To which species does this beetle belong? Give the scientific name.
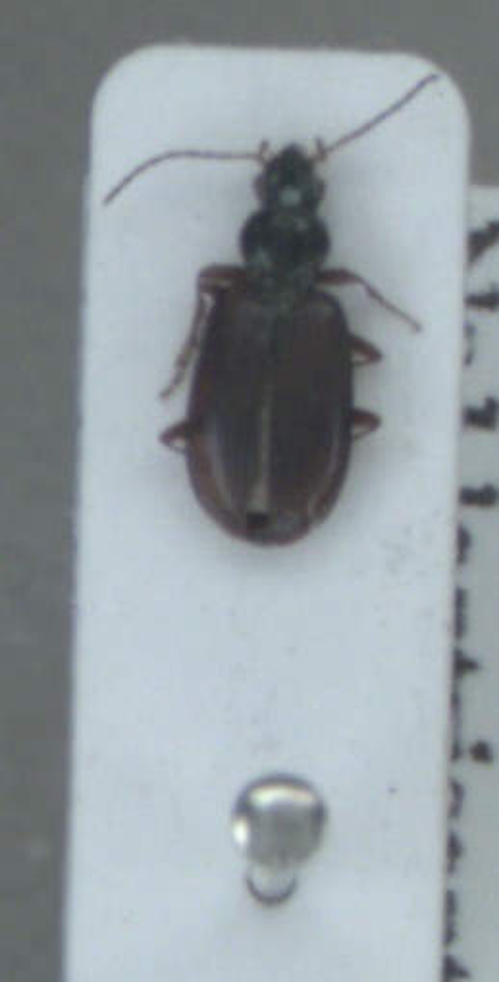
Bembidion testaceum
